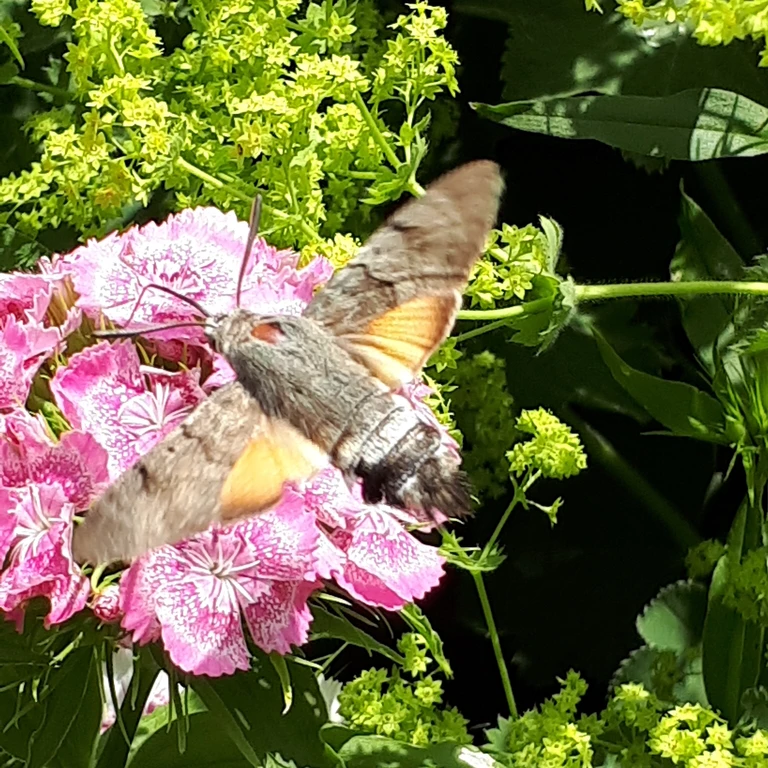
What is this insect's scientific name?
Macroglossum stellatarum
